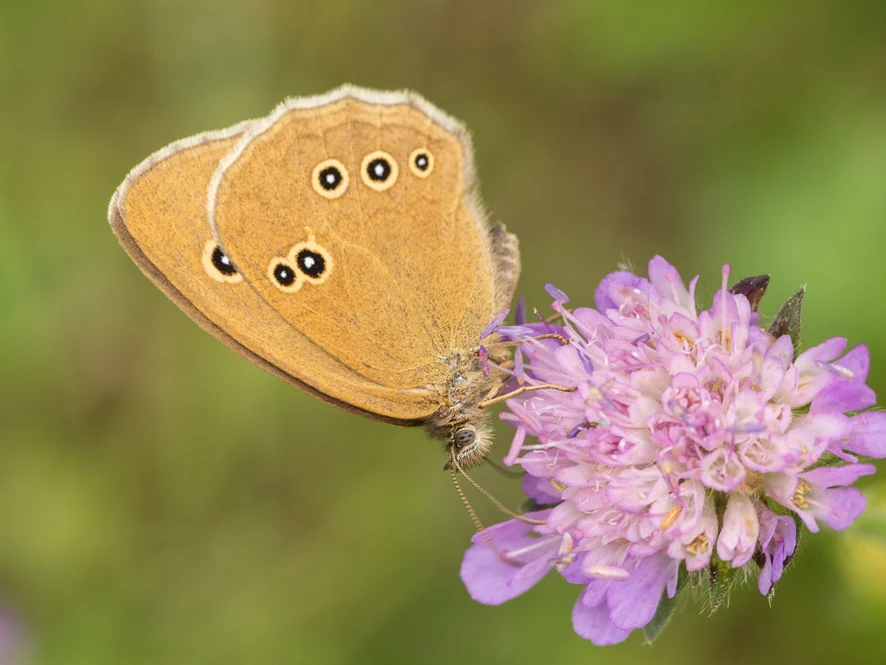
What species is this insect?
Aphantopus hyperantus
